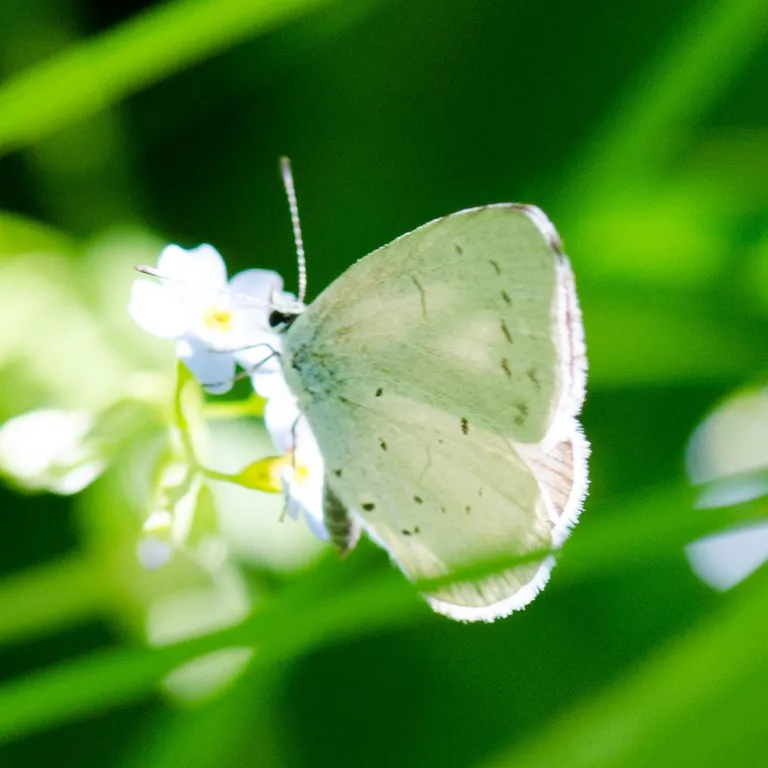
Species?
Celastrina argiolus
